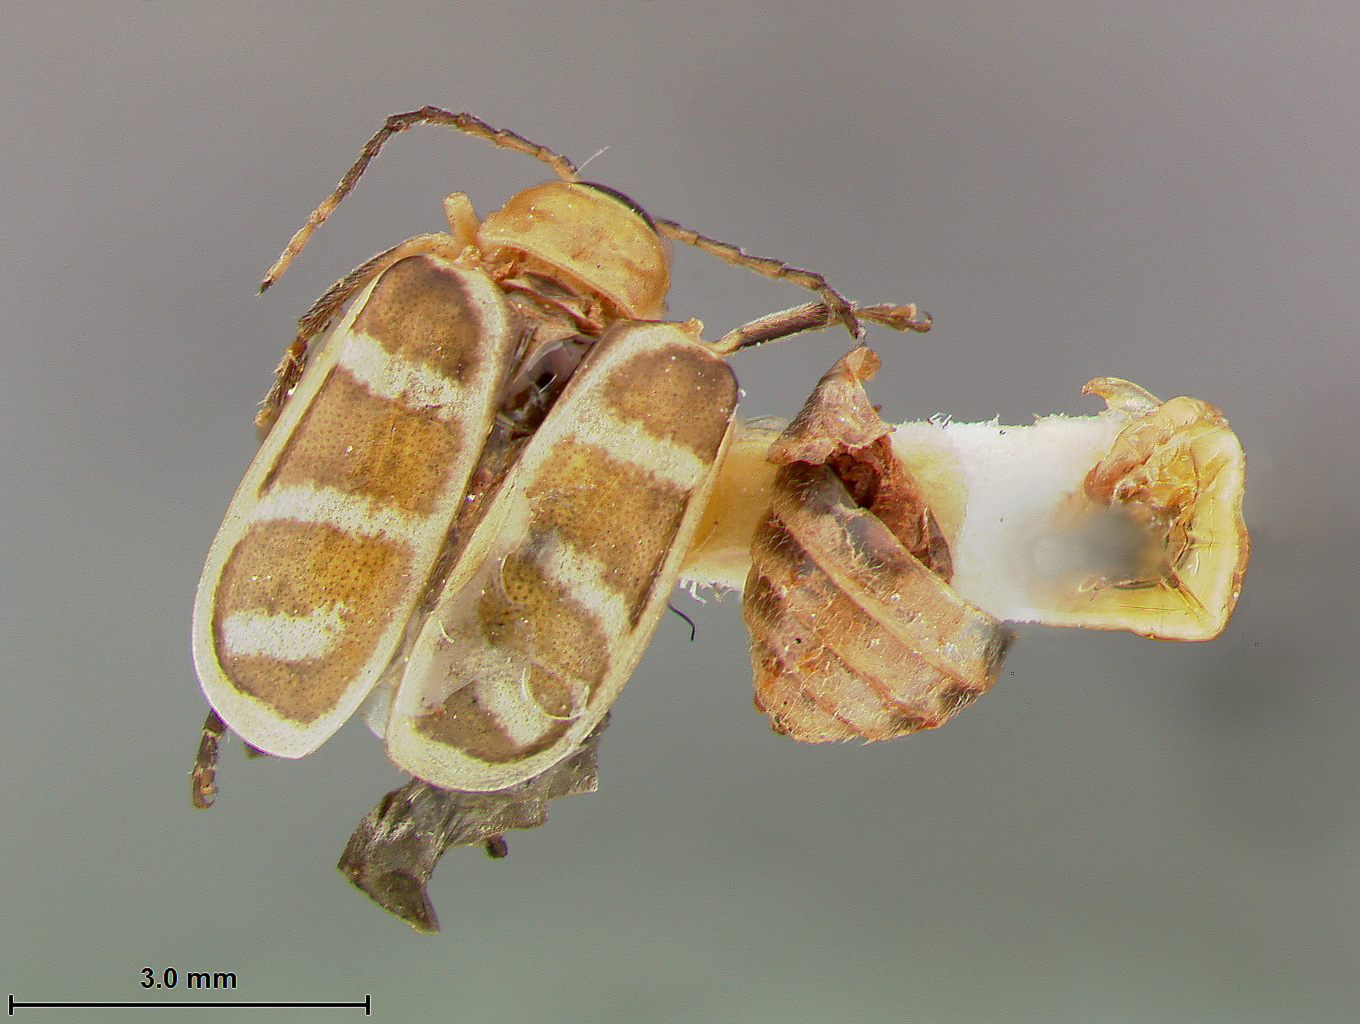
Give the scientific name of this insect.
Neobrotica rogaguaensis
